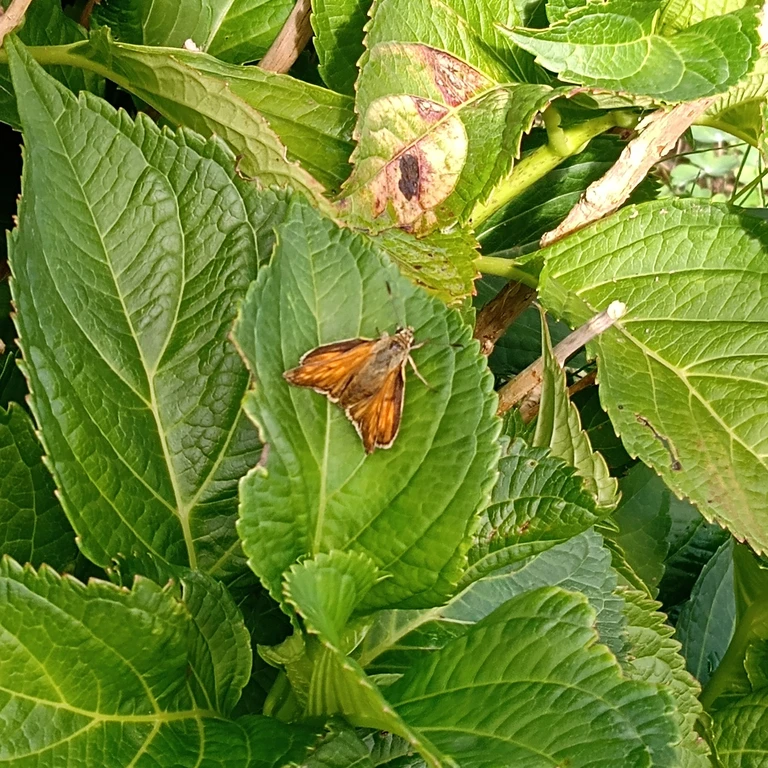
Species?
Ochlodes sylvanus (also Ochlodes venata)
